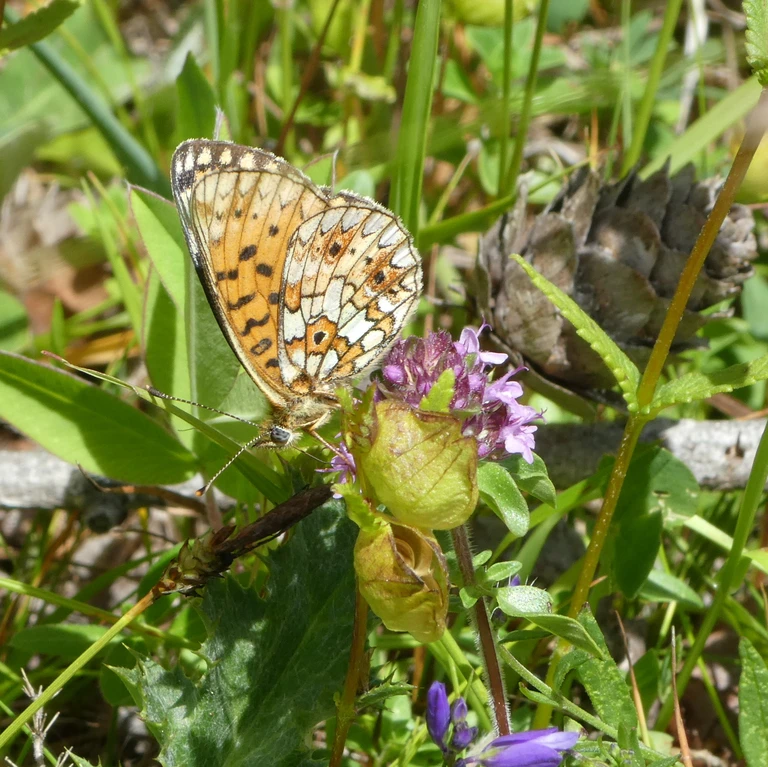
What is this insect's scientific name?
Boloria selene
